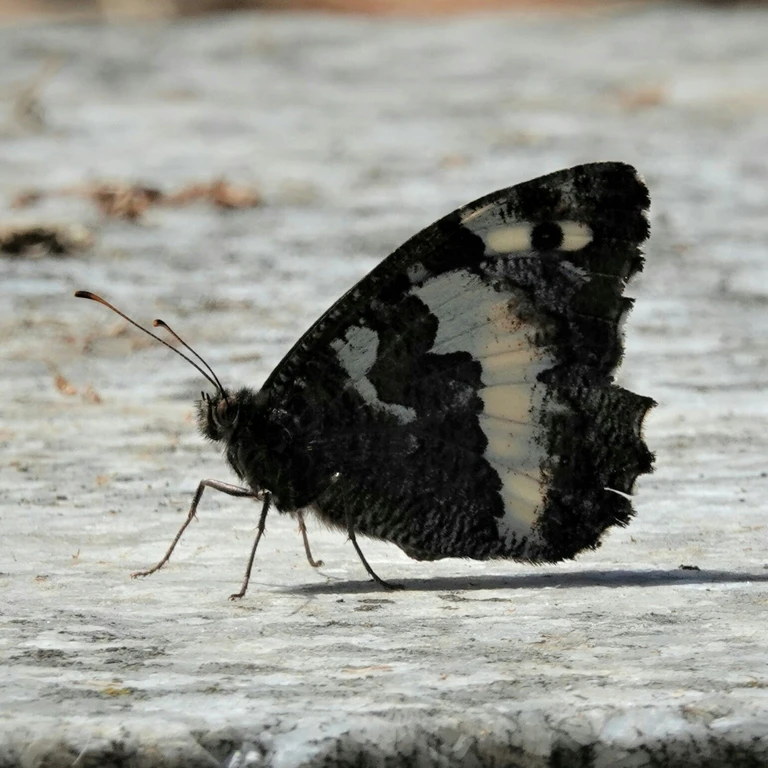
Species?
Brintesia circe
